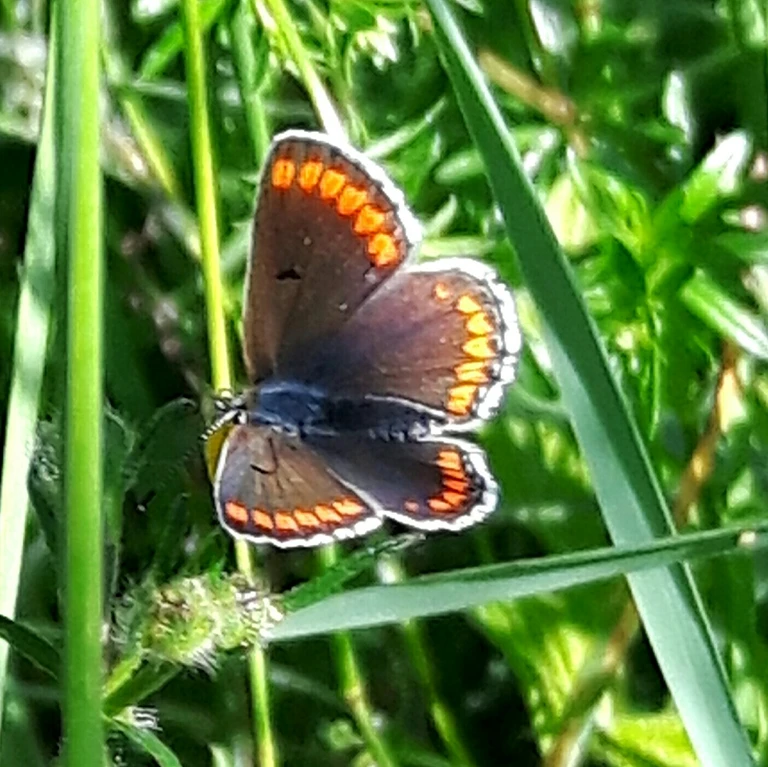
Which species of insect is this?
Aricia agestis/artaxerxes
